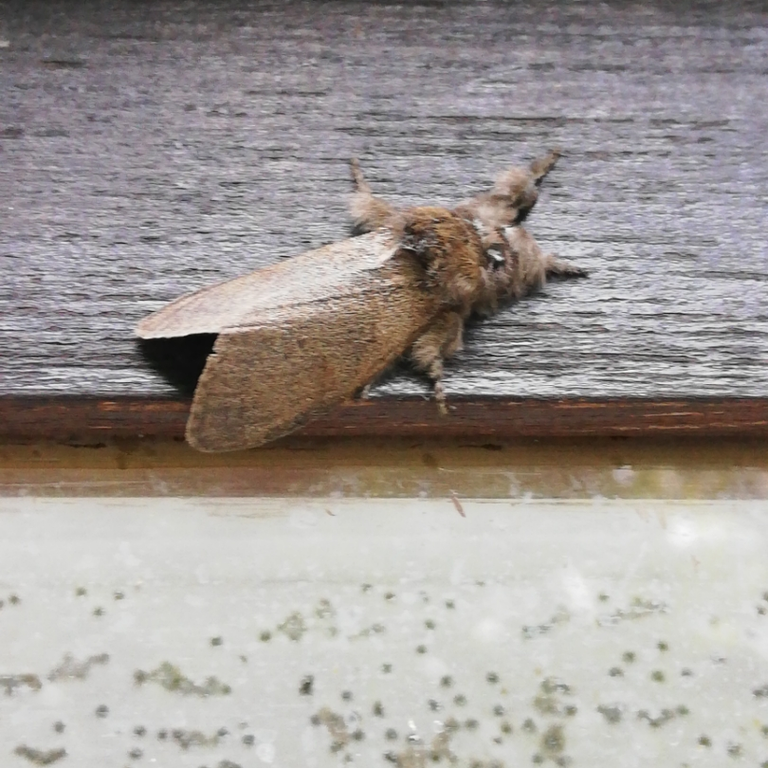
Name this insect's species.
Calliteara pudibunda
